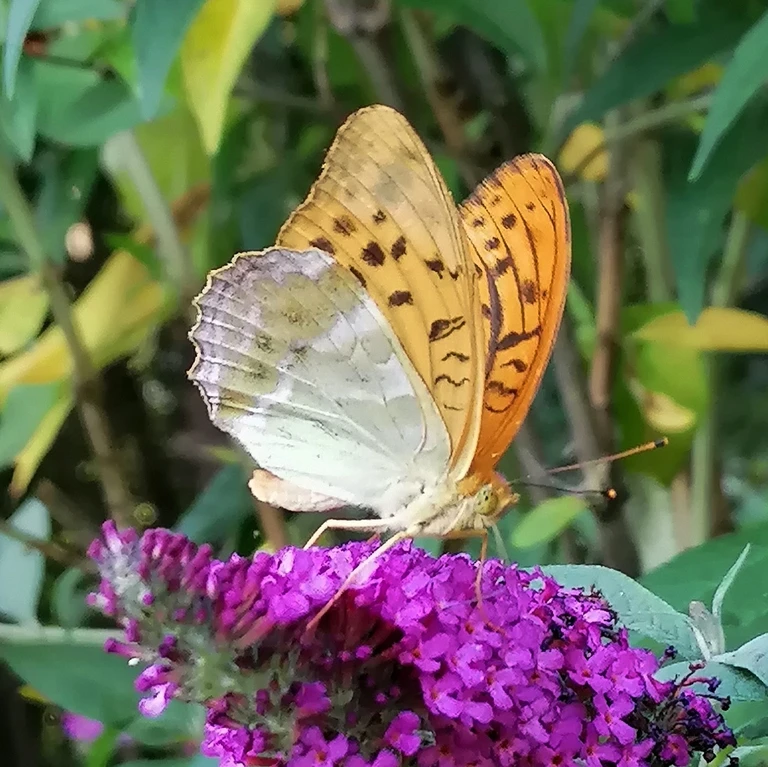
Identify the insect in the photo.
Argynnis paphia
